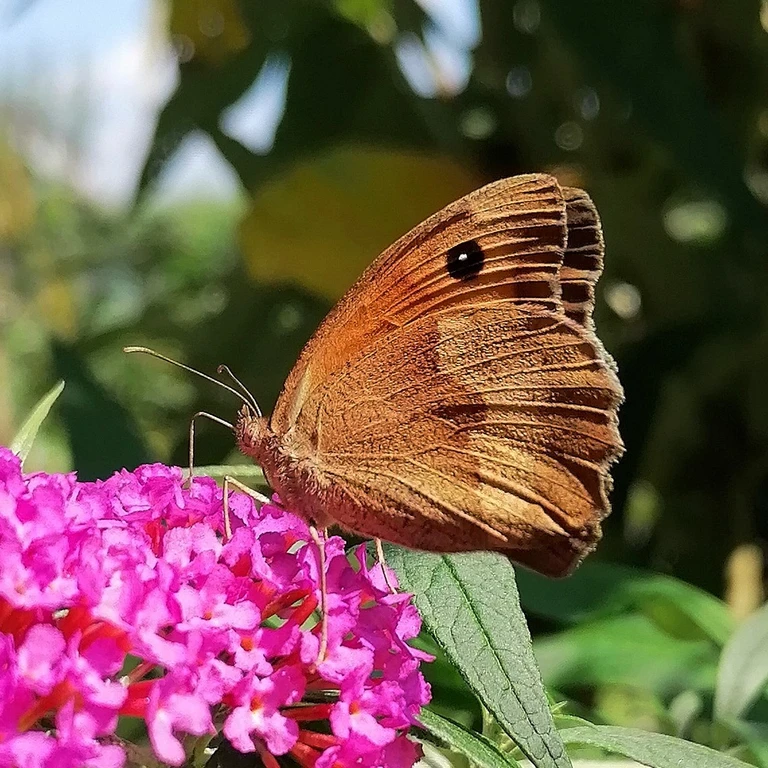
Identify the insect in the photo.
Maniola jurtina
